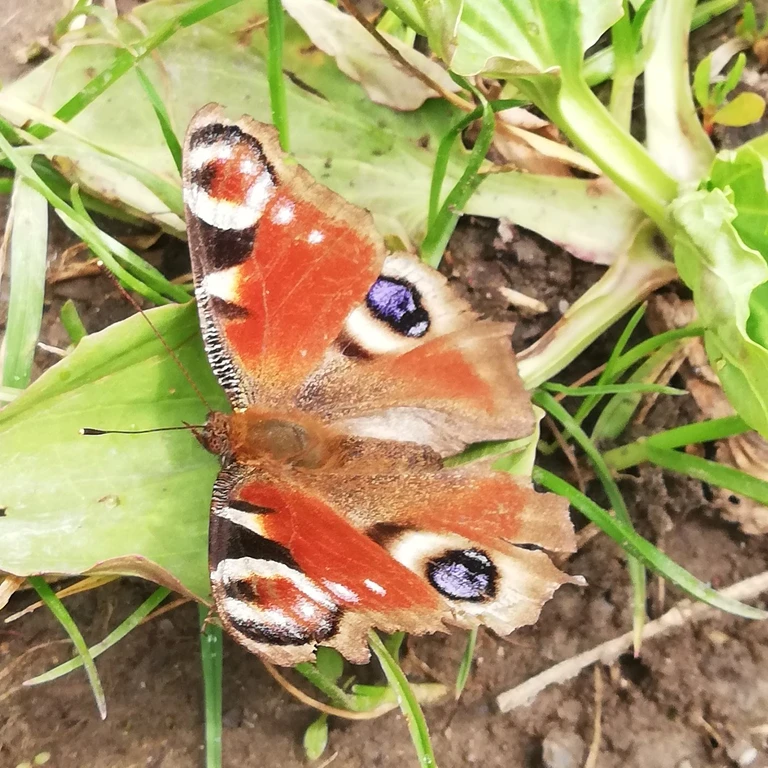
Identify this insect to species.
Aglais io
